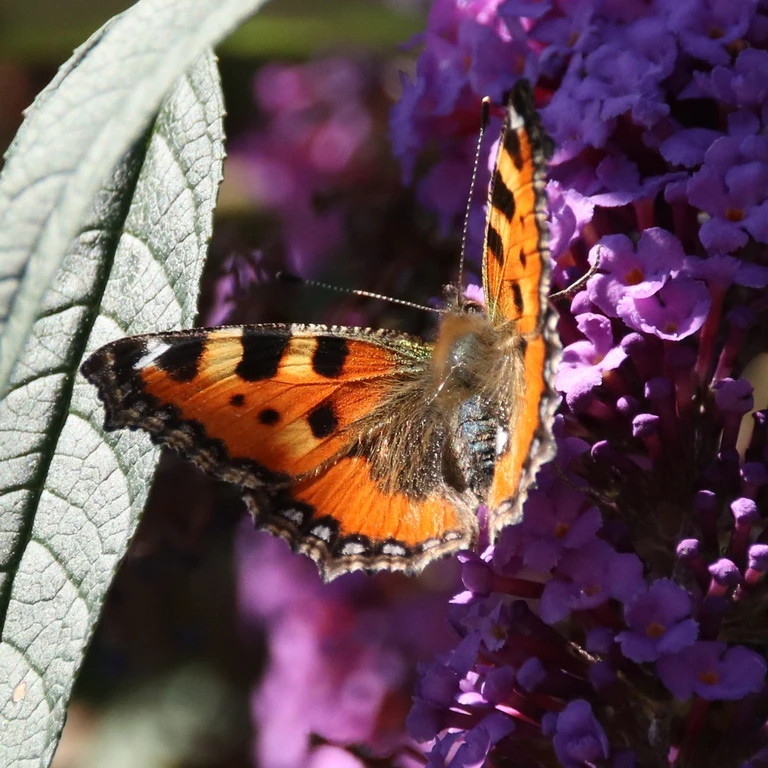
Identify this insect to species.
Aglais urticae
